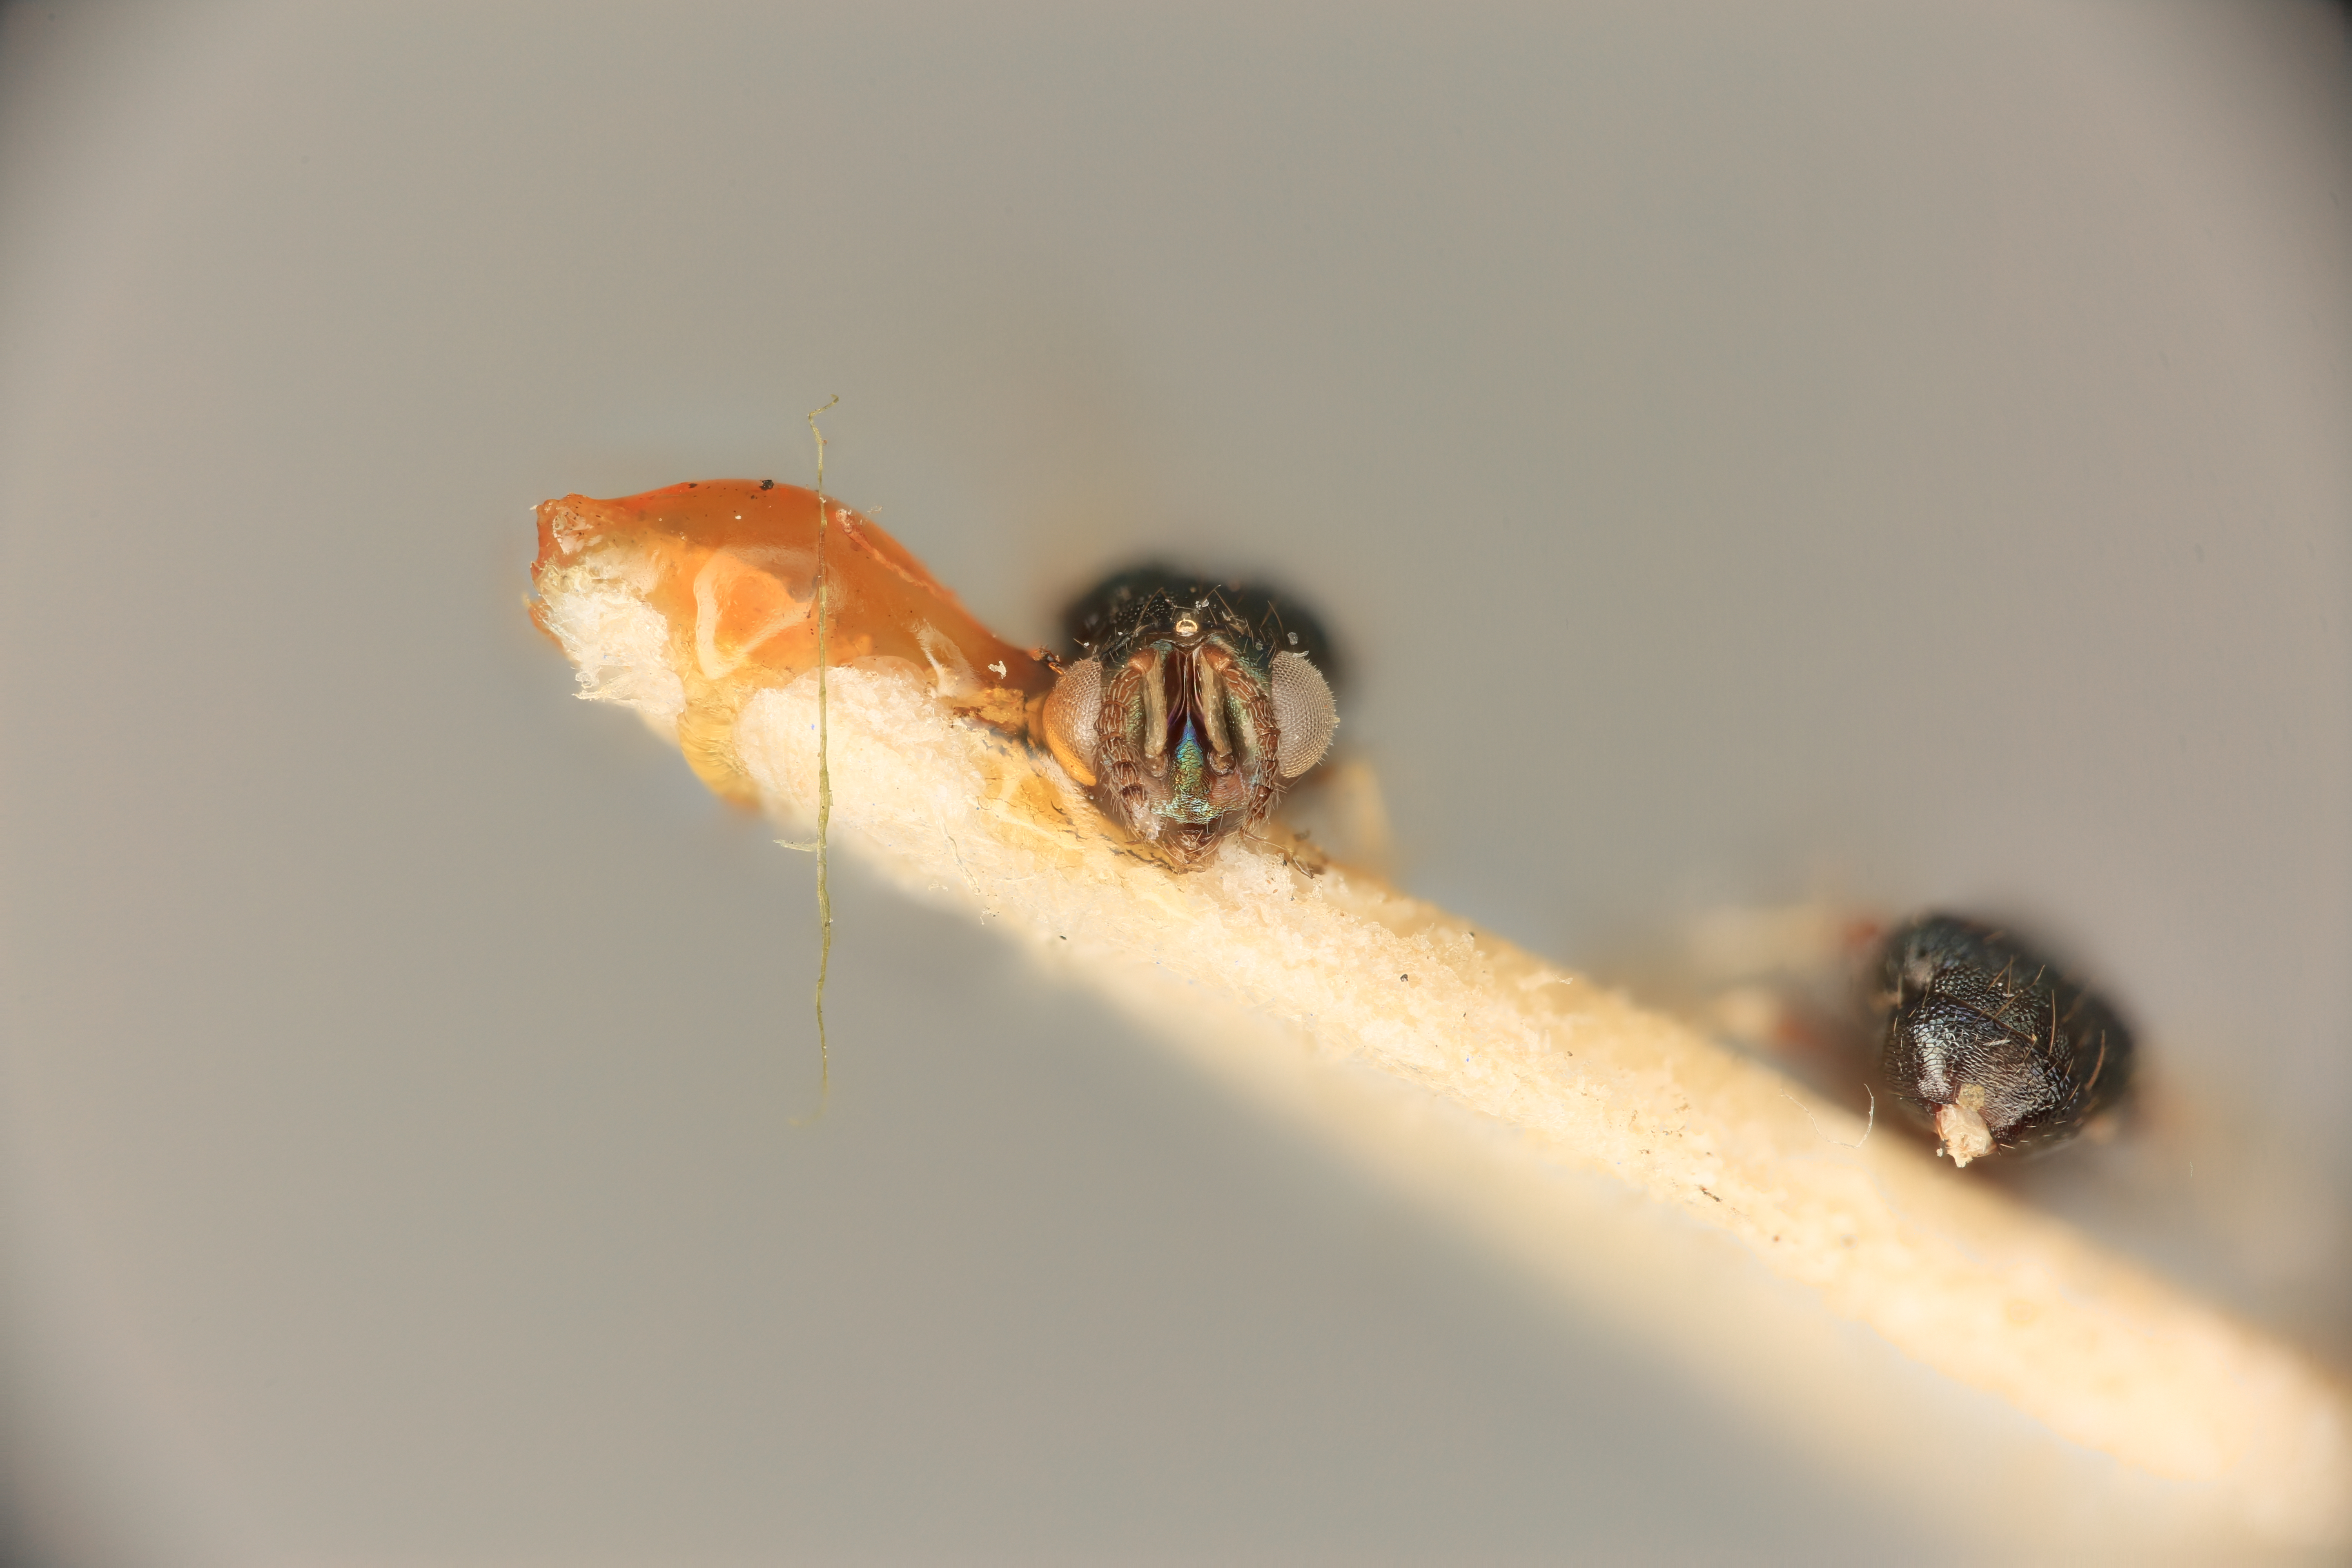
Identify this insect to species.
Pardiaulomella lbseni
